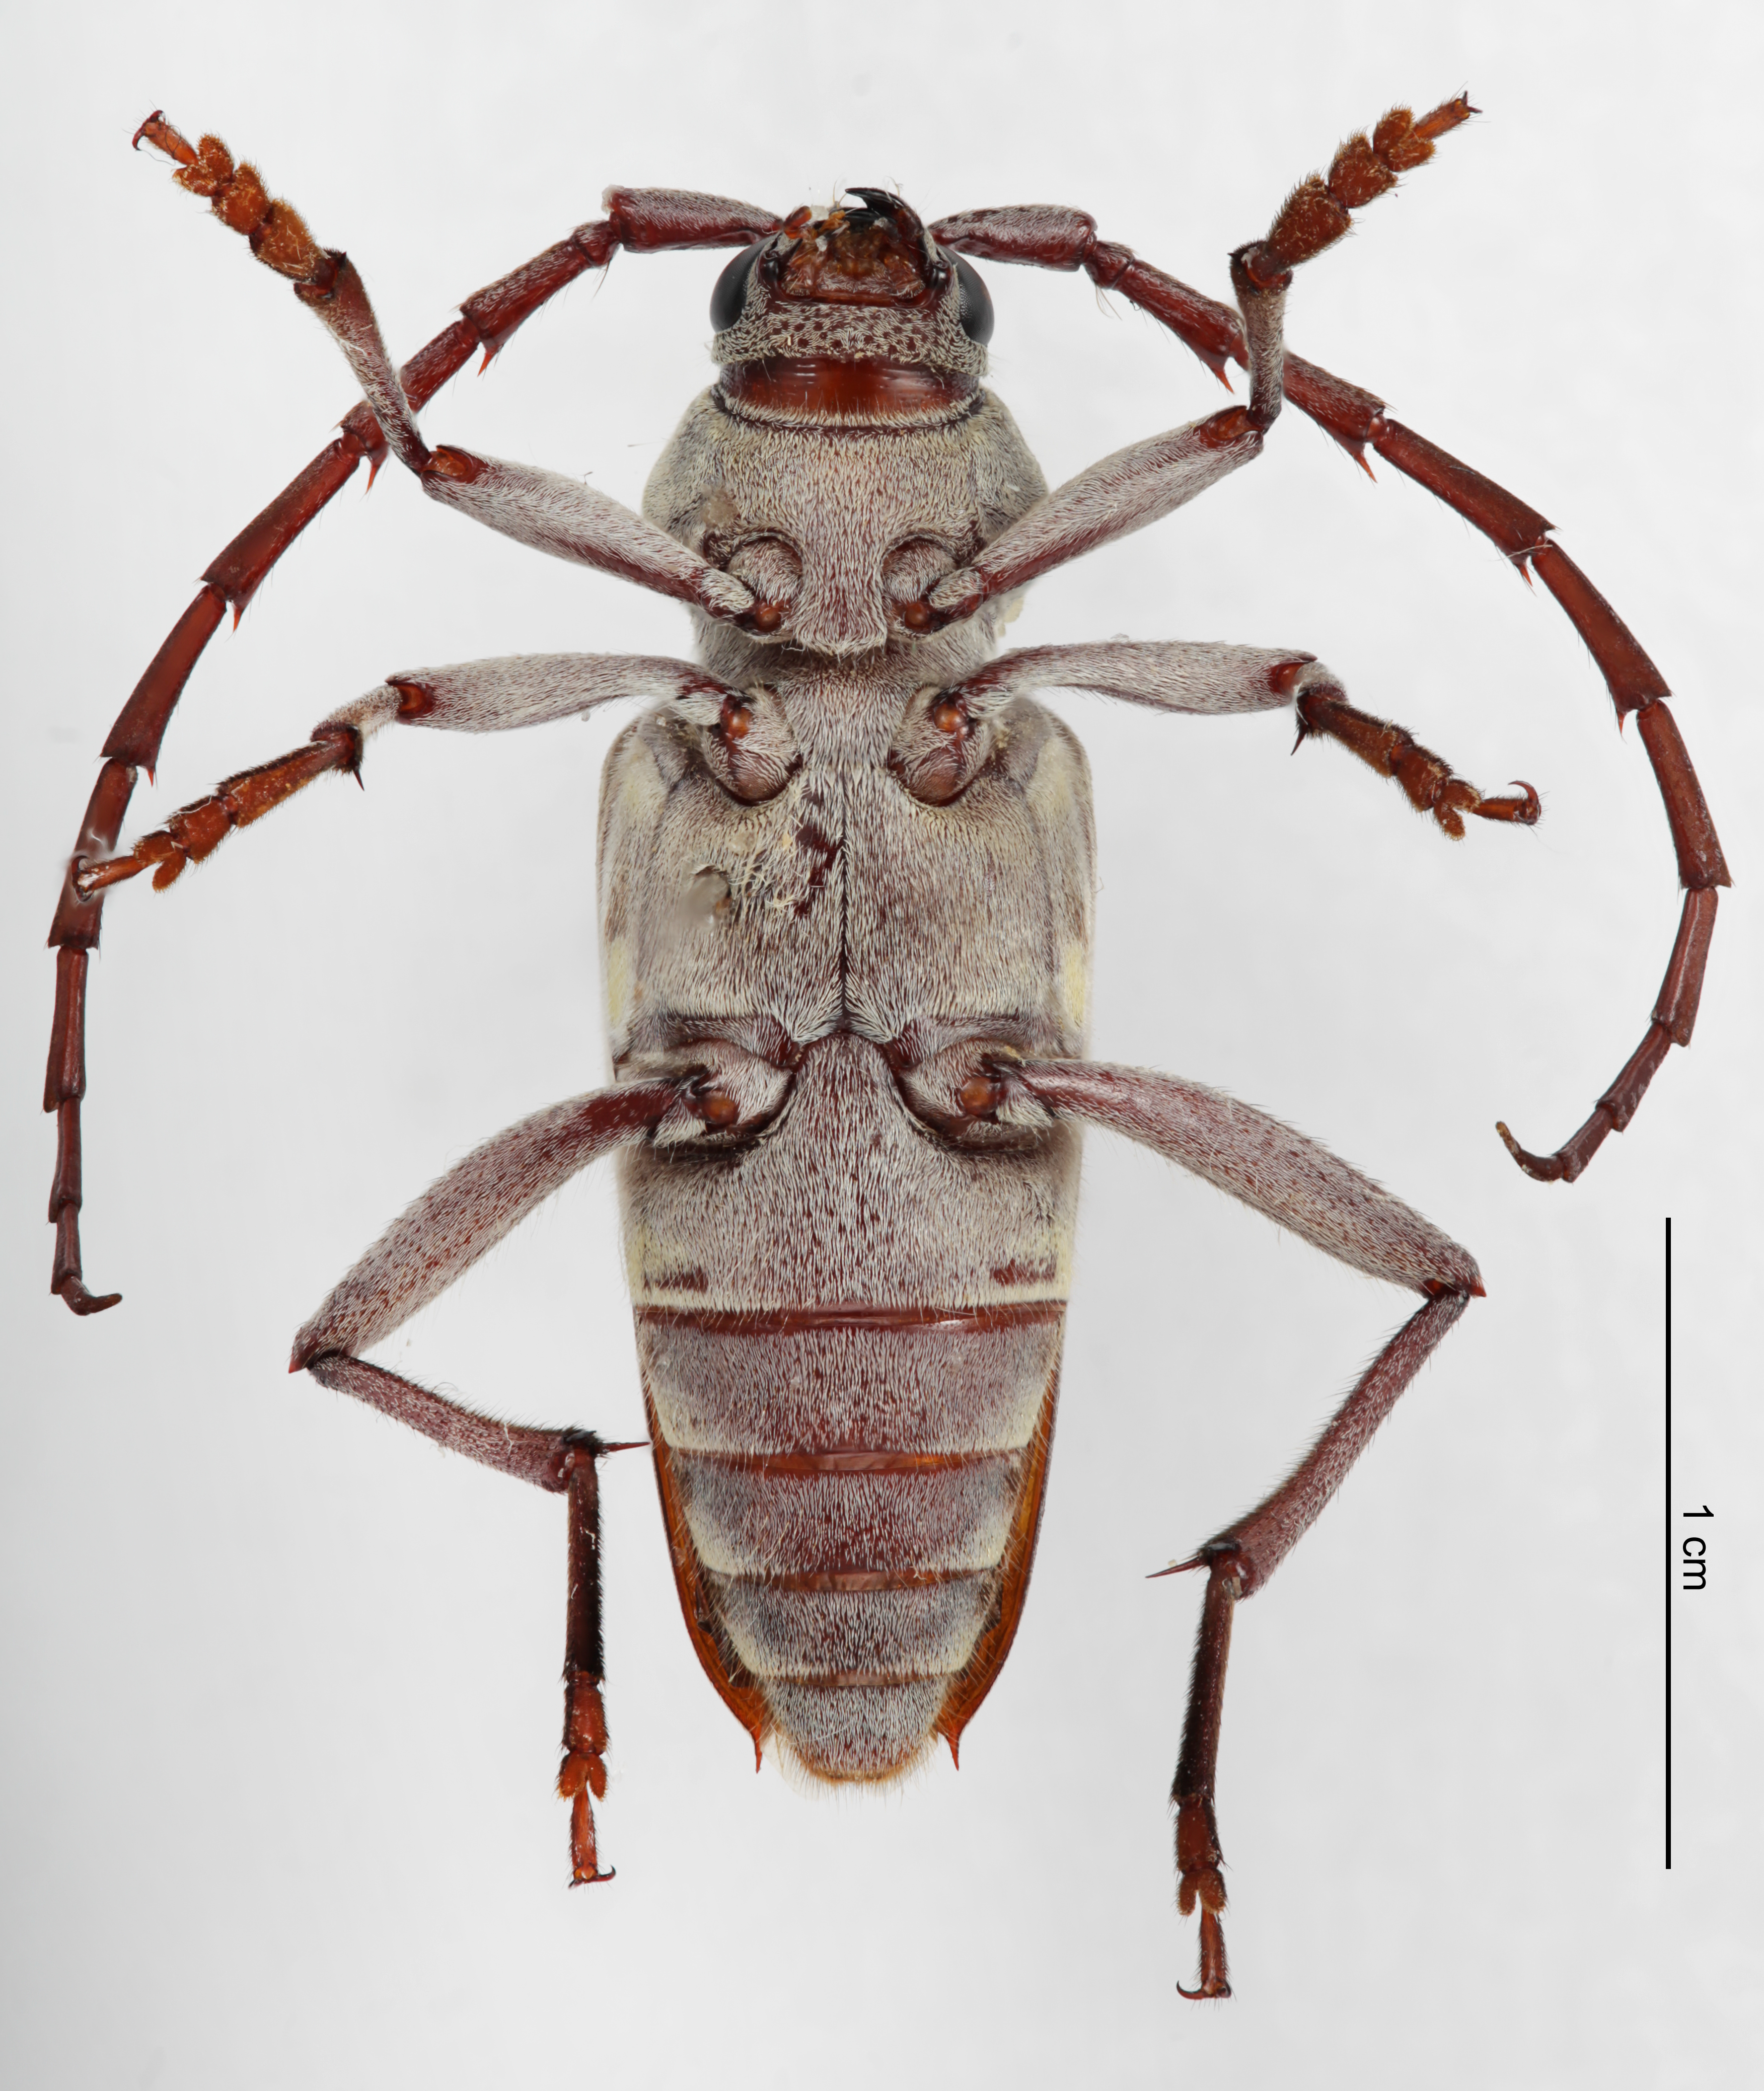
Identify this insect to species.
Megacyllene antennata
